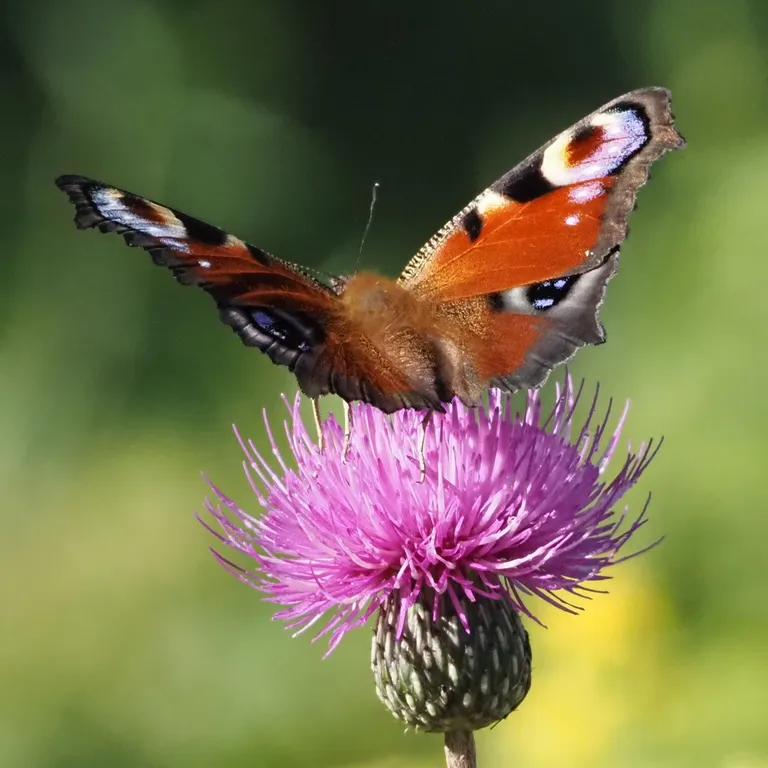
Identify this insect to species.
Aglais io
